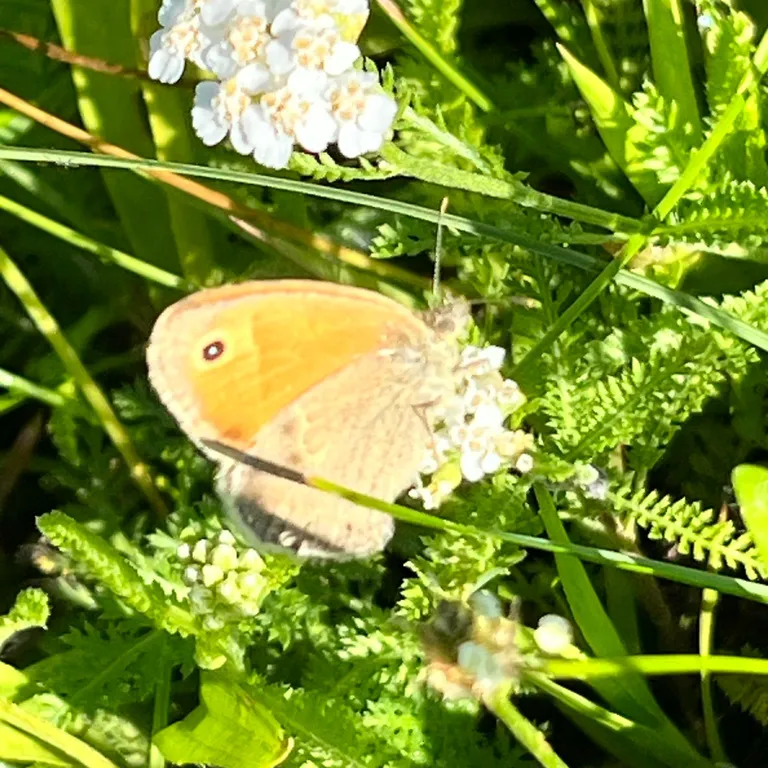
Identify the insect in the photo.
Coenonympha pamphilus
